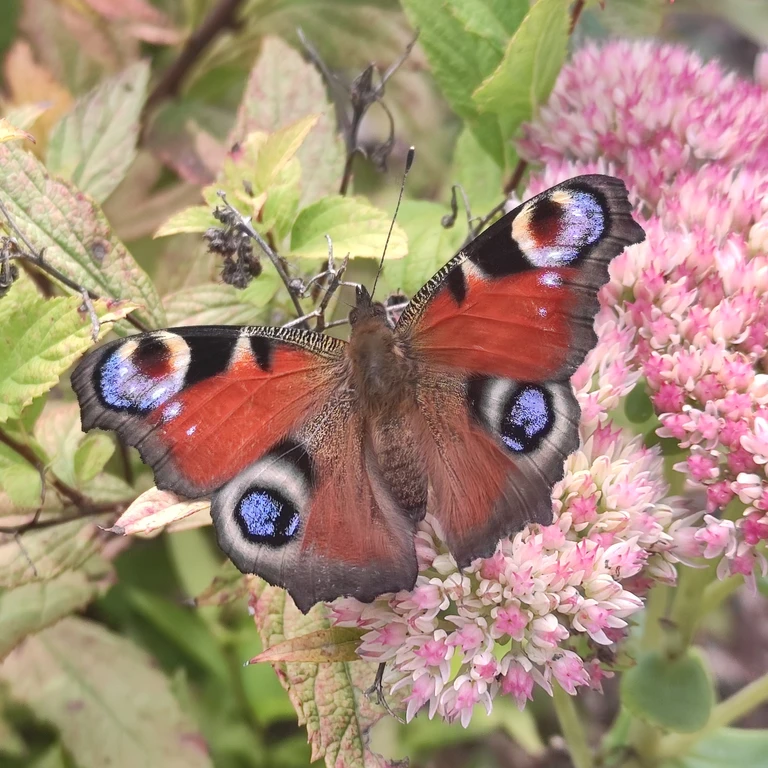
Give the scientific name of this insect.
Aglais io
